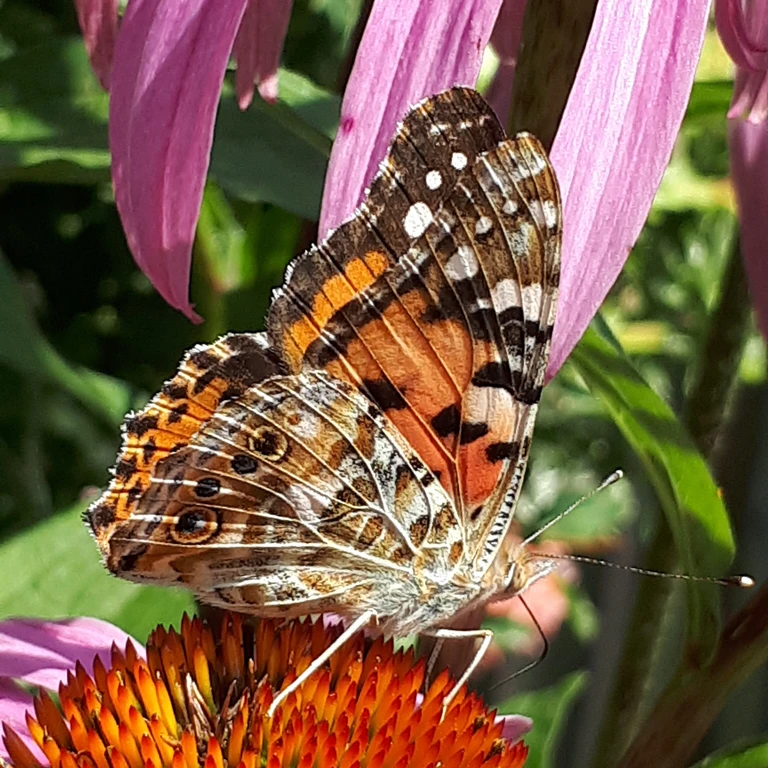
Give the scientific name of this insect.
Vanessa cardui
